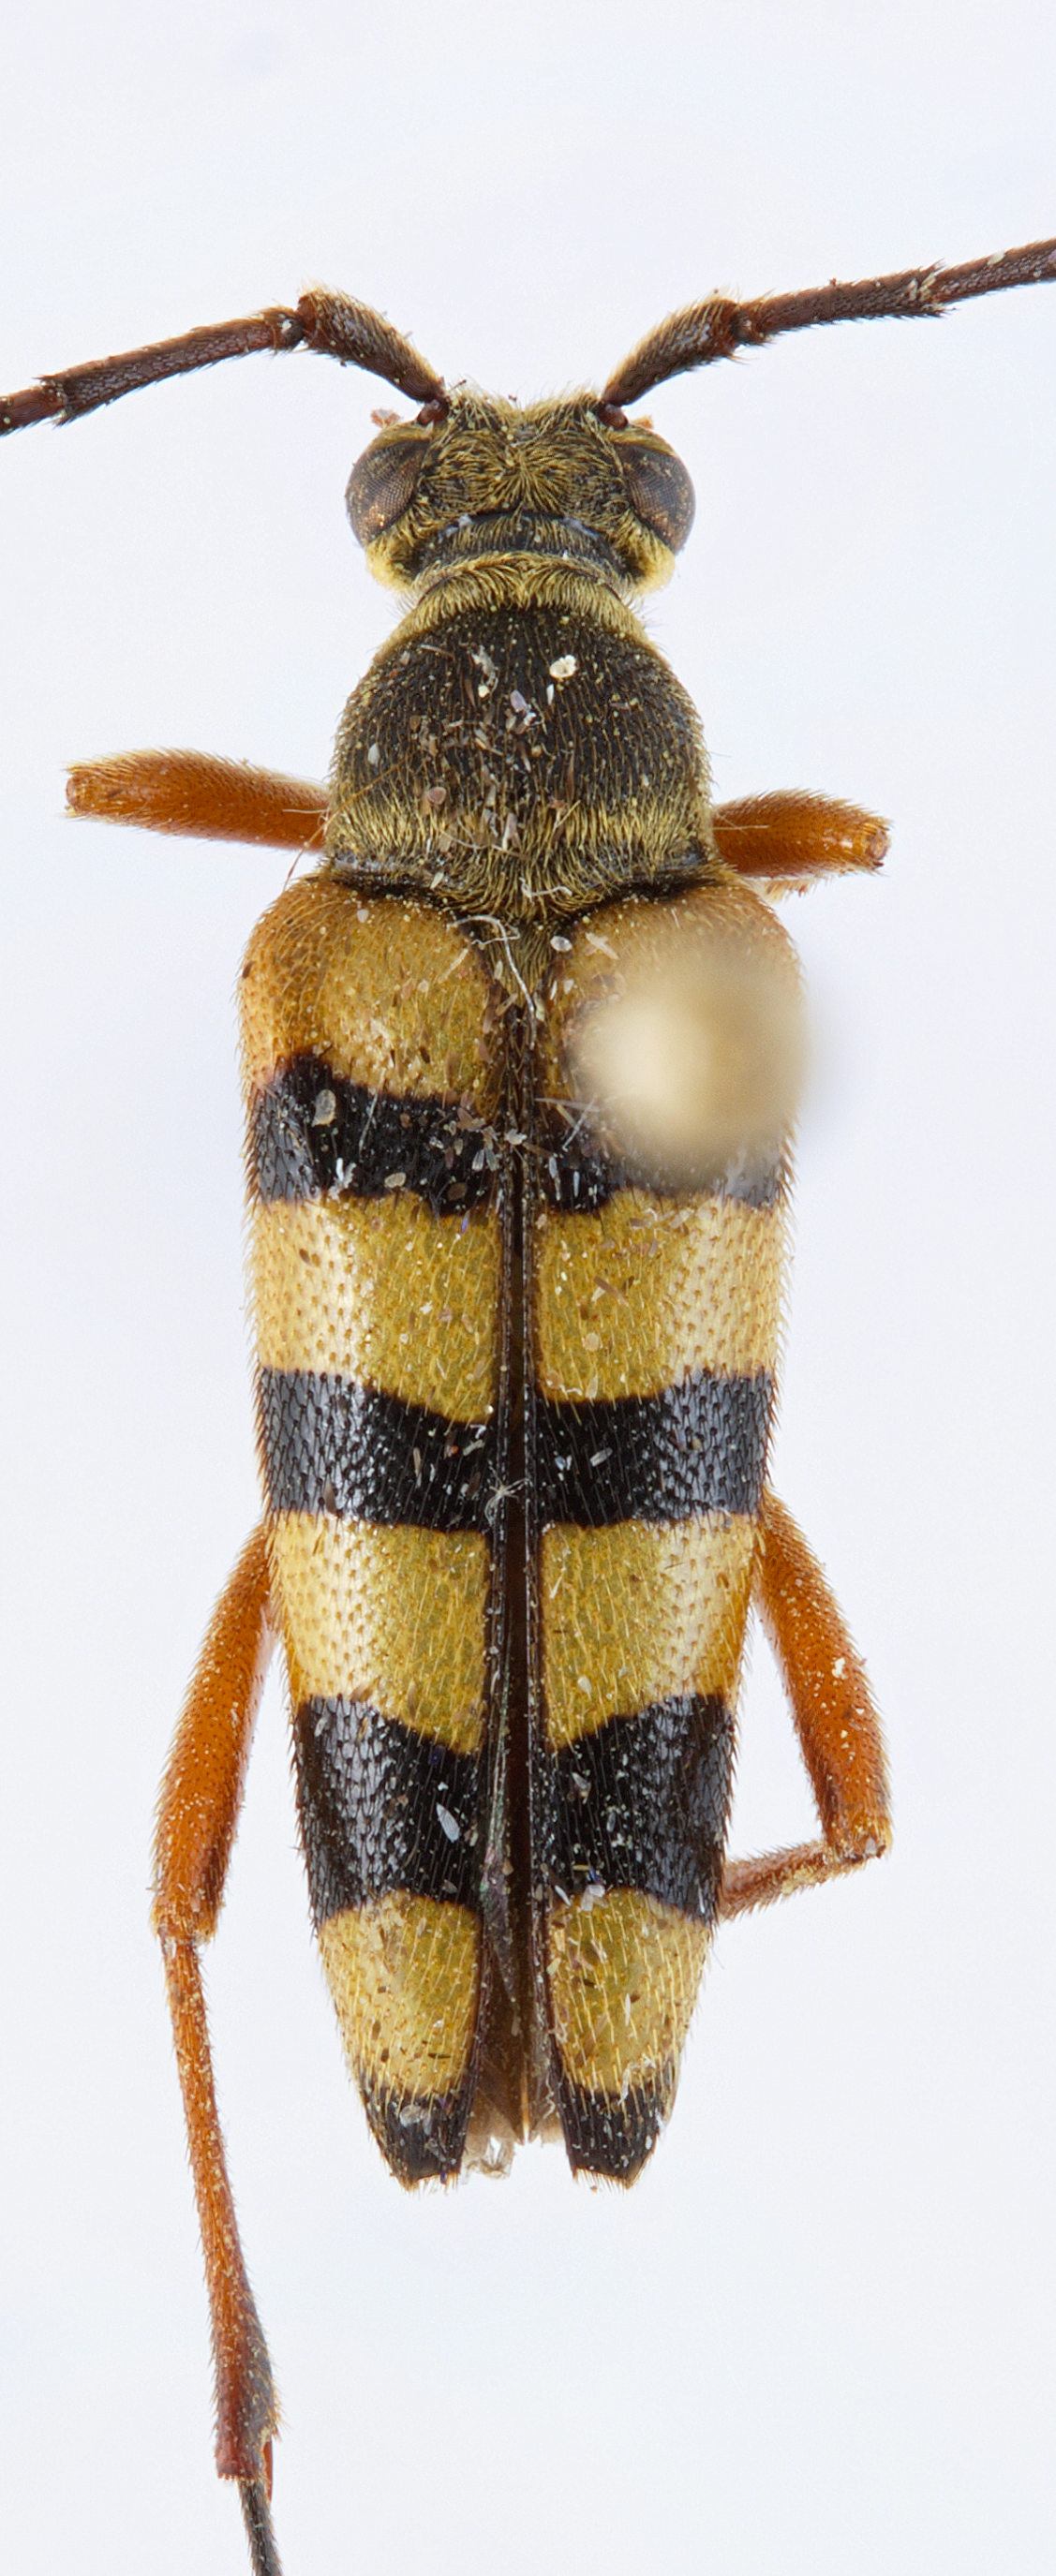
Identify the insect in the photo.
Stenostrophia coquilletti
